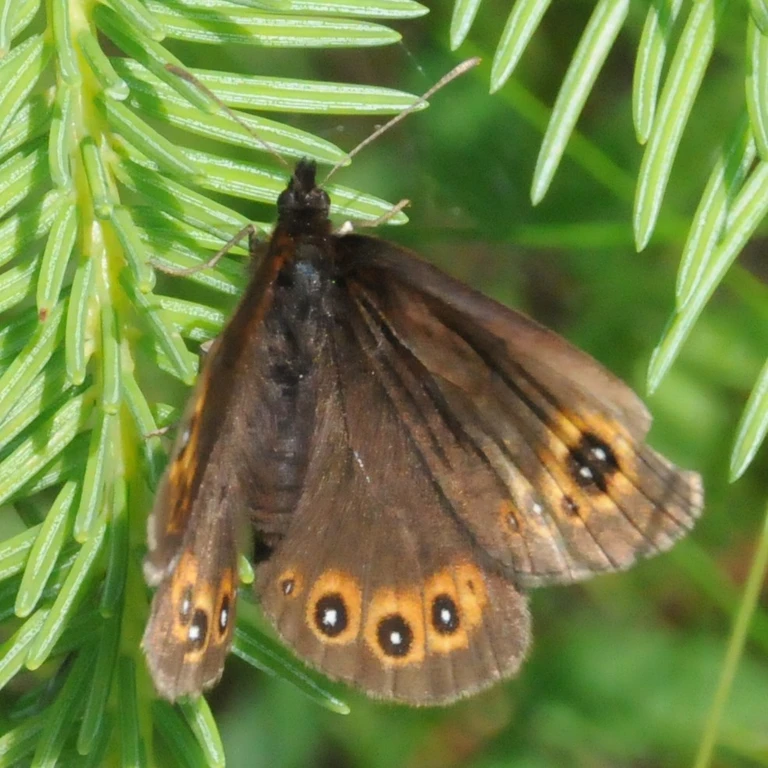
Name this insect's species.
Erebia medusa
